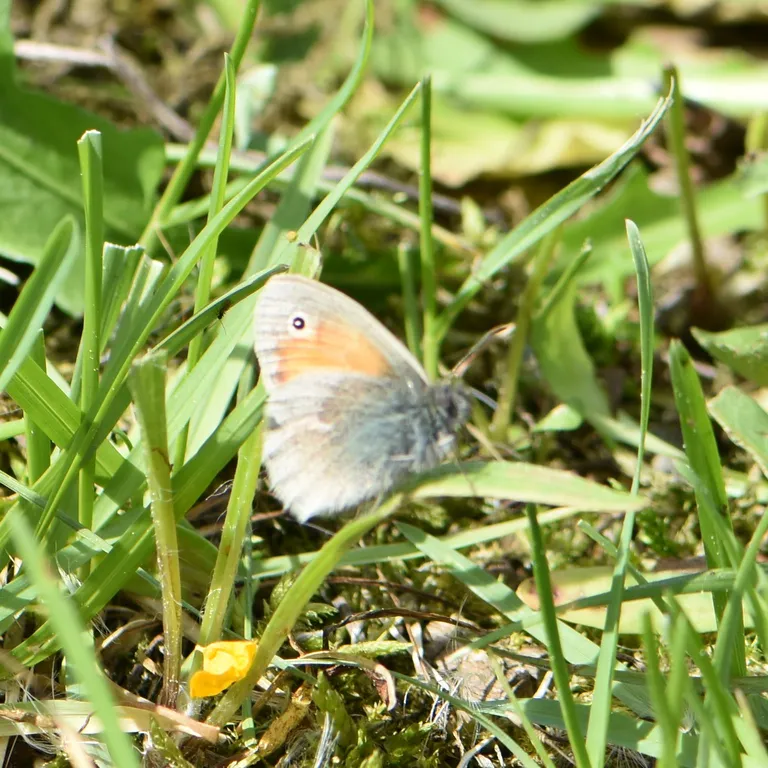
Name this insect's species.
Coenonympha pamphilus
